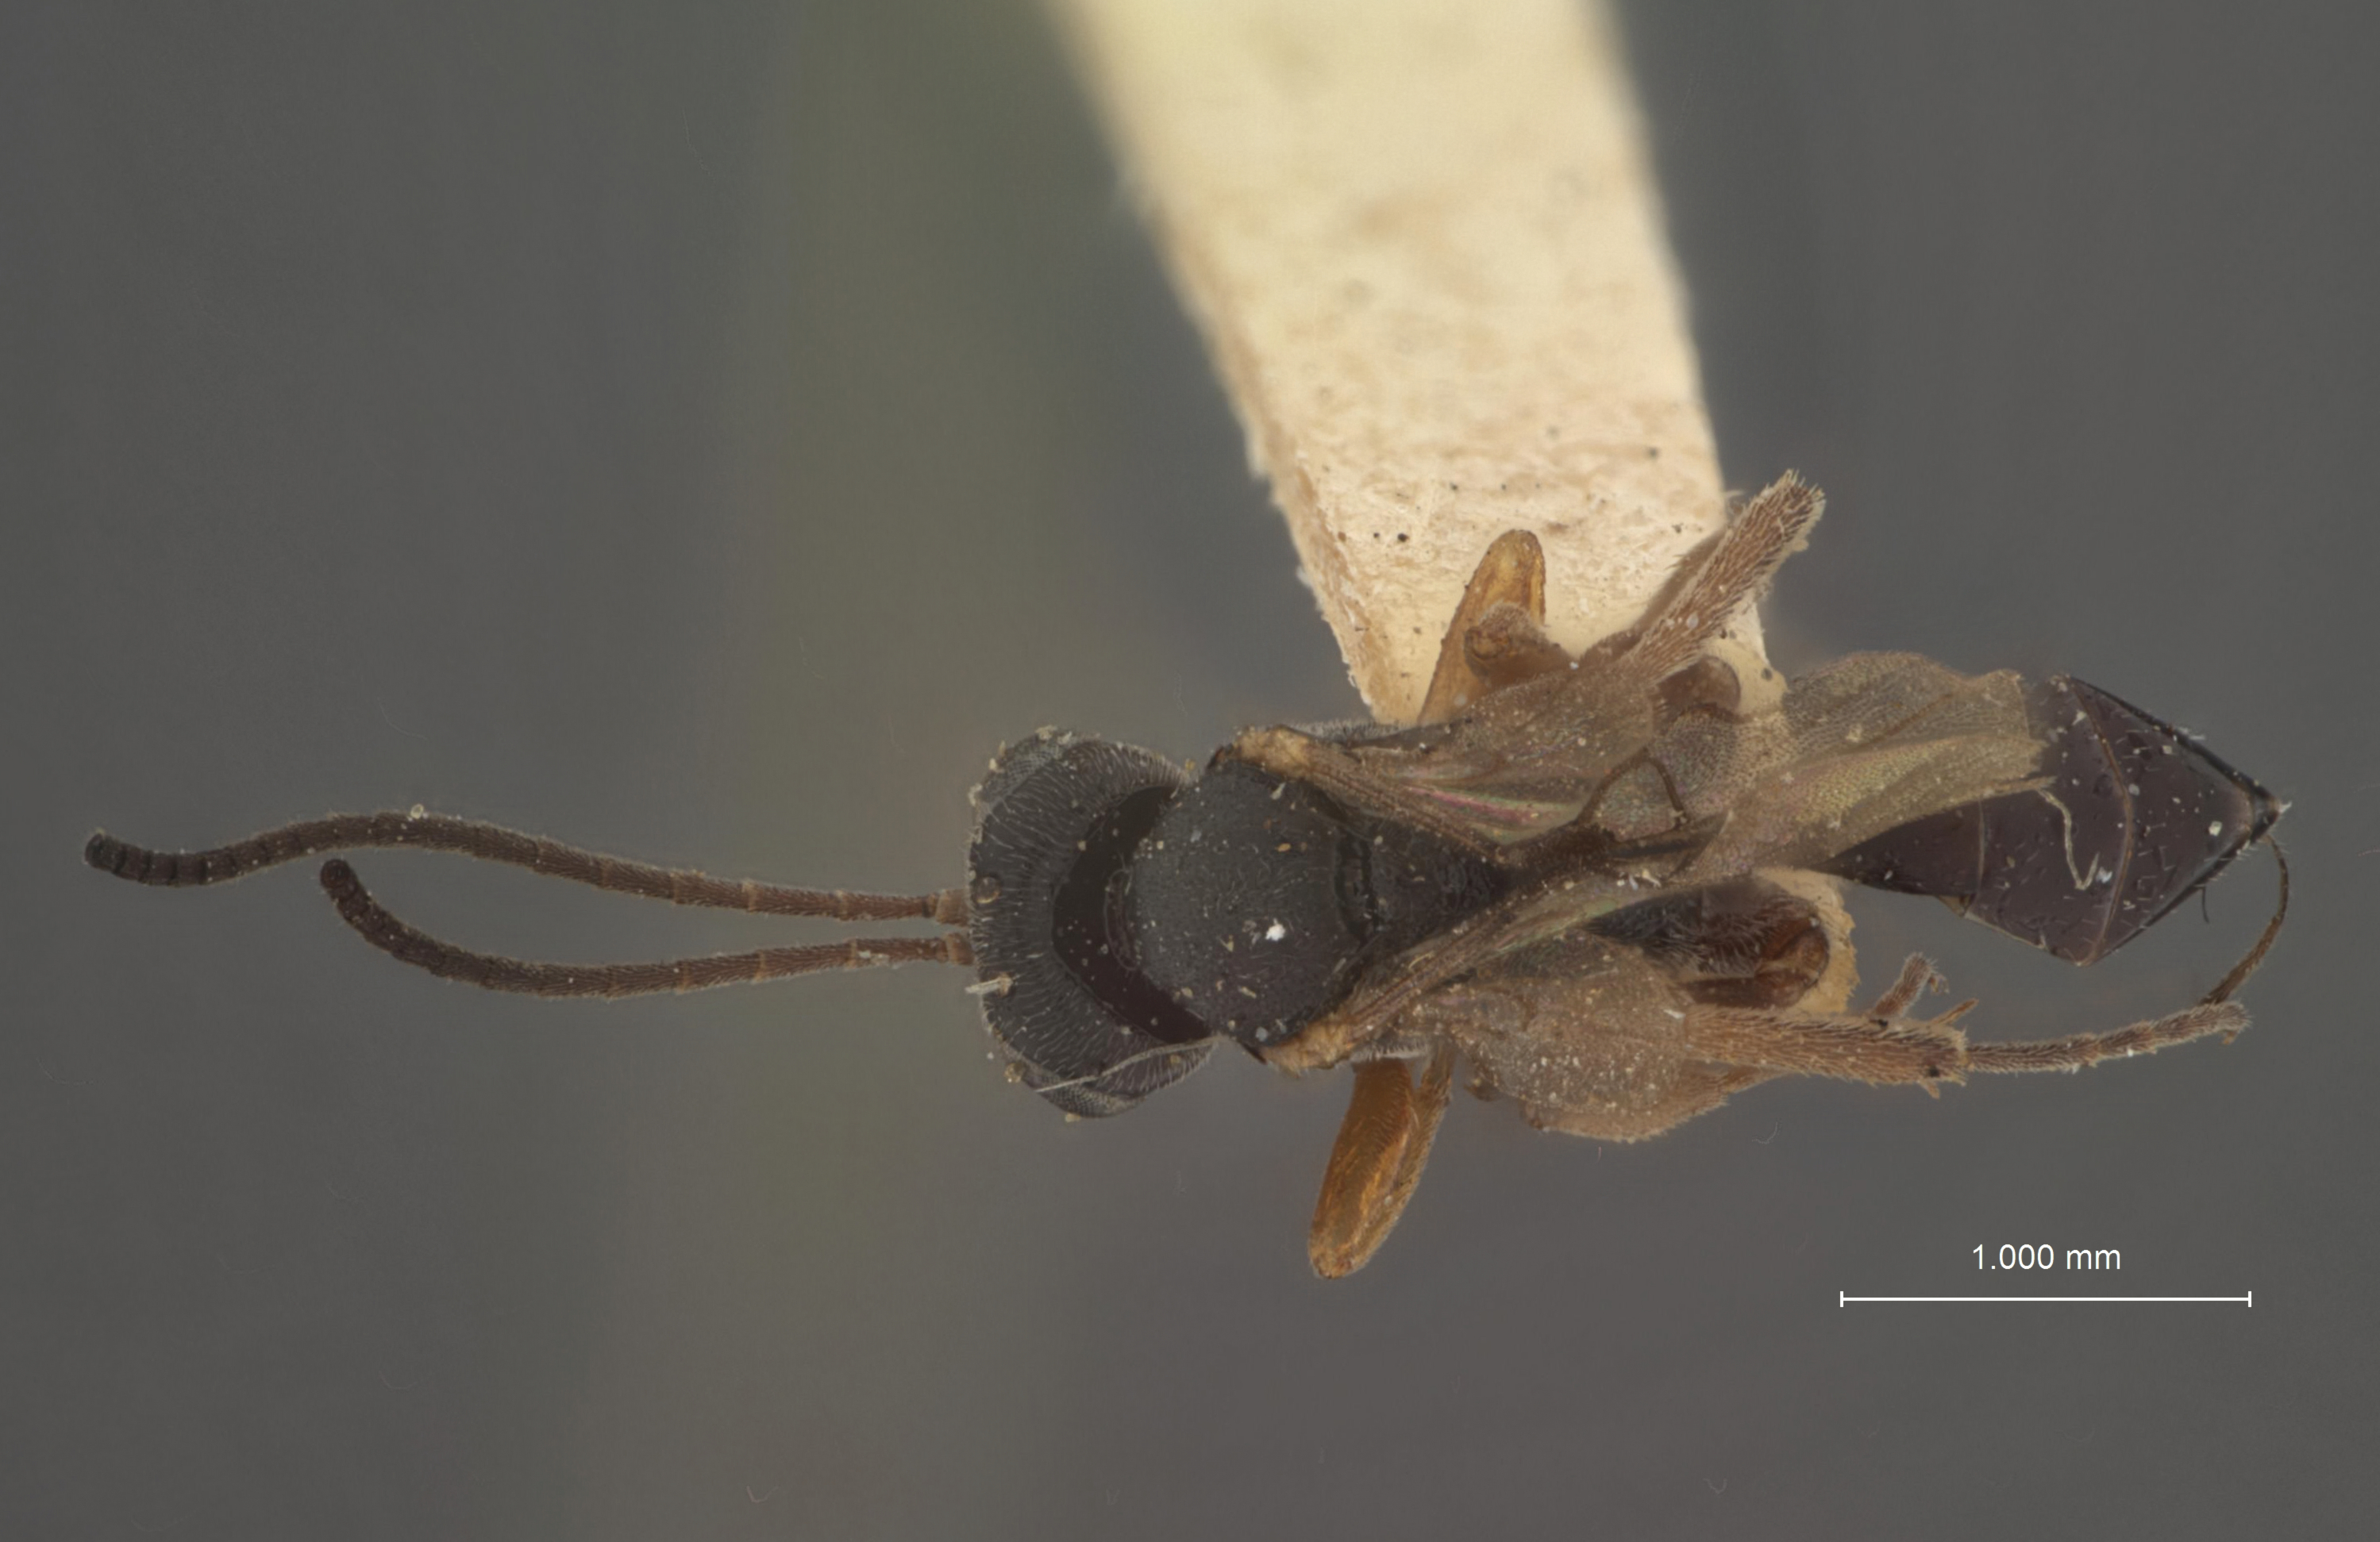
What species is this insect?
Oligotmema prima
